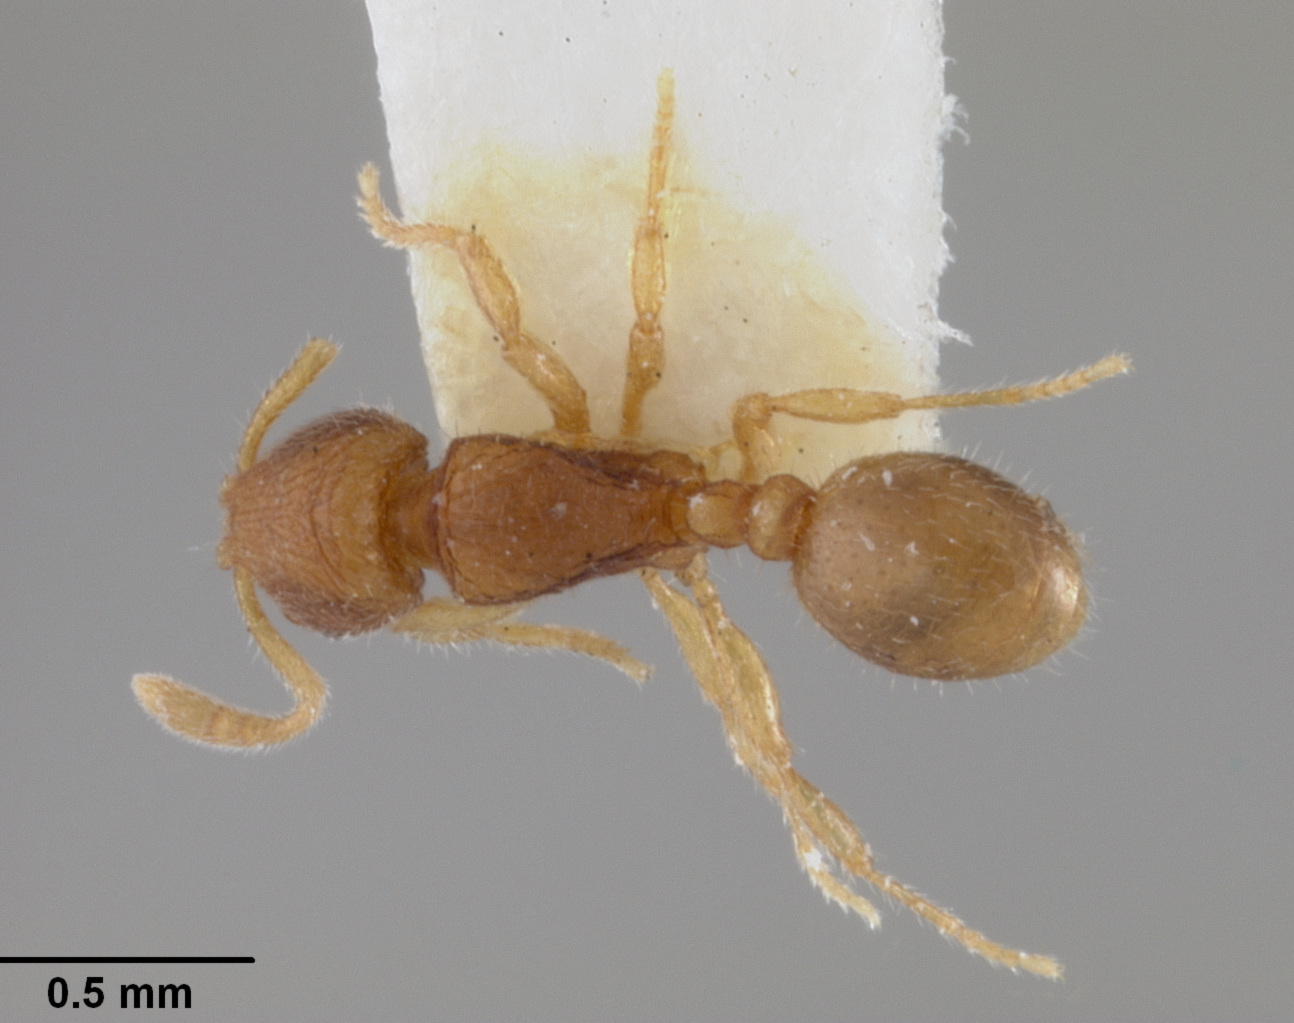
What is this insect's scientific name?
Rogeria leptonana
